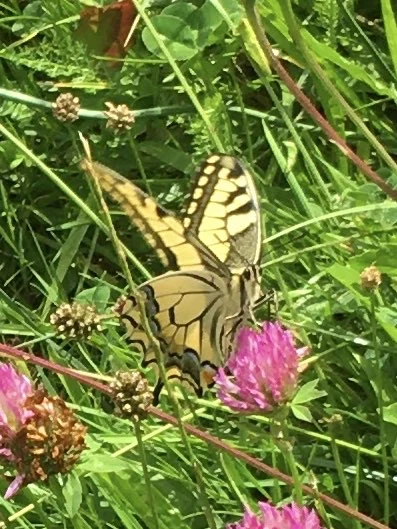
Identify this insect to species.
Papilio machaon
